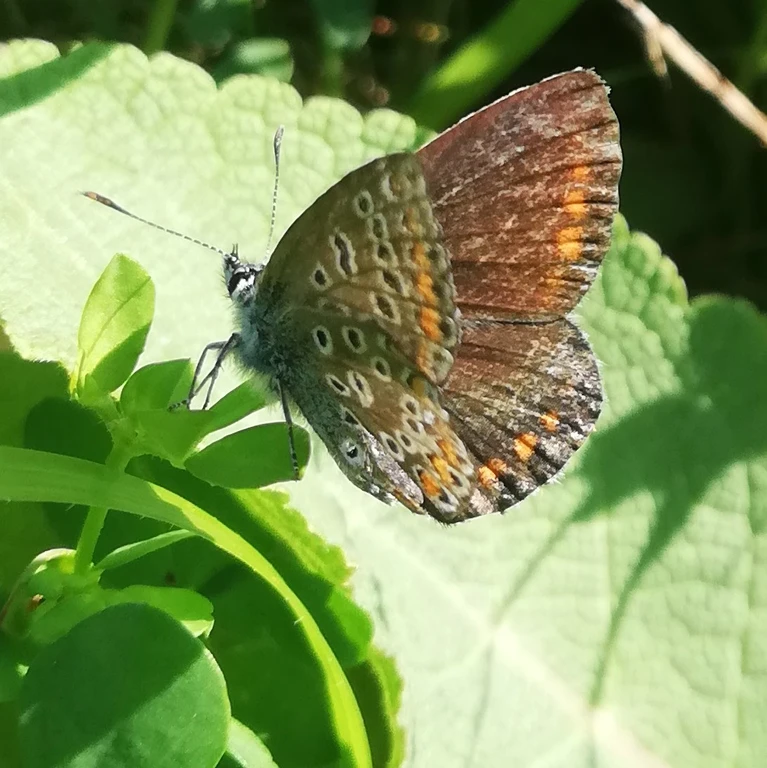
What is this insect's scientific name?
Polyommatus icarus
